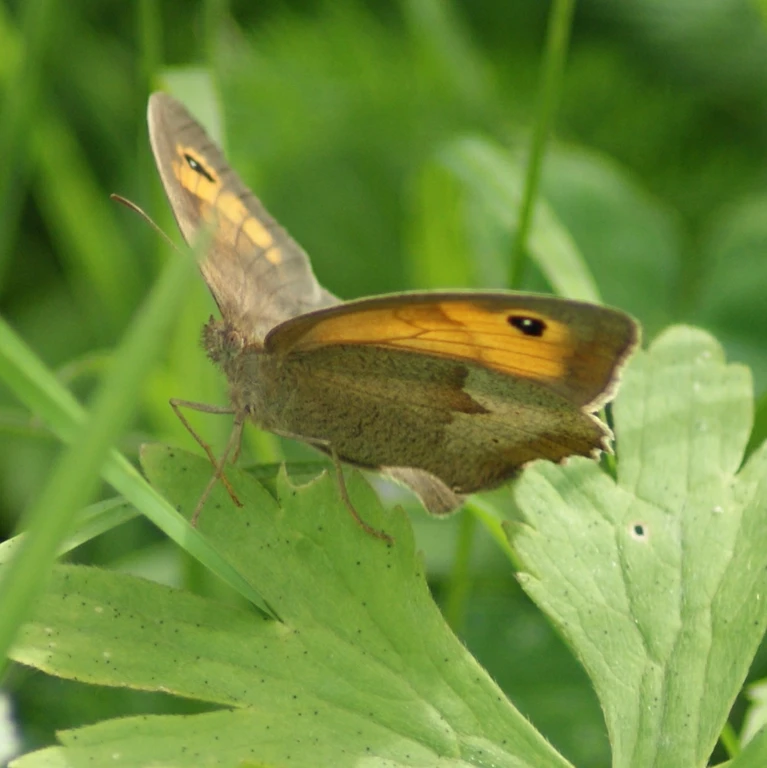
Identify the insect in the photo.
Maniola jurtina
